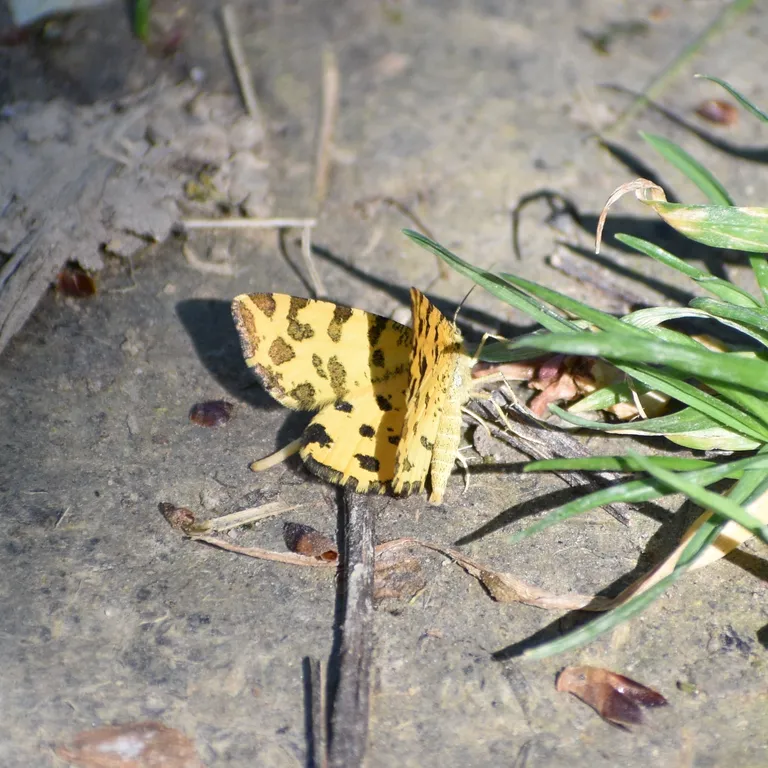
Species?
Pseudopanthera macularia
